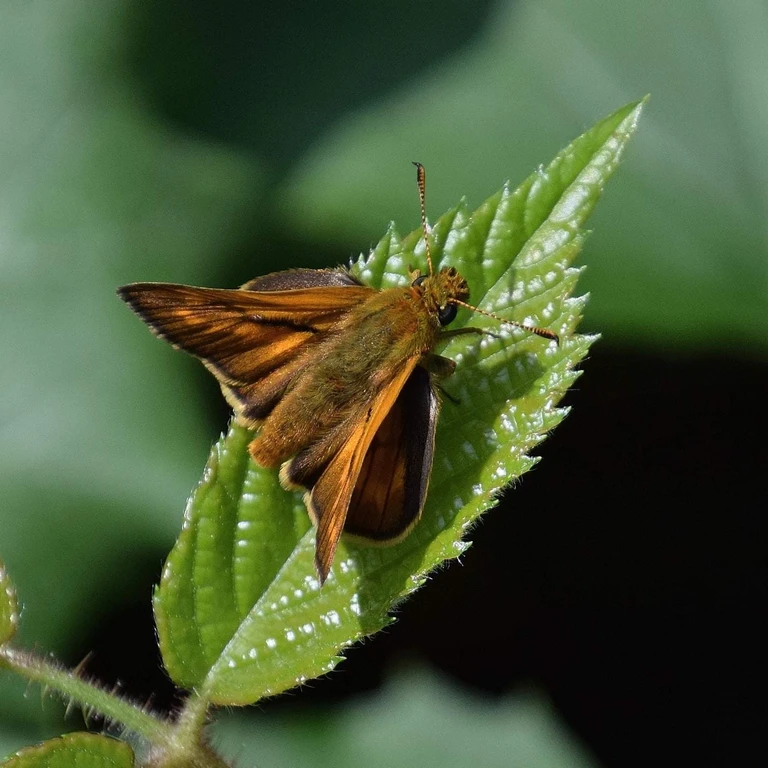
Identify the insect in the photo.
Ochlodes sylvanus (also Ochlodes venata)
